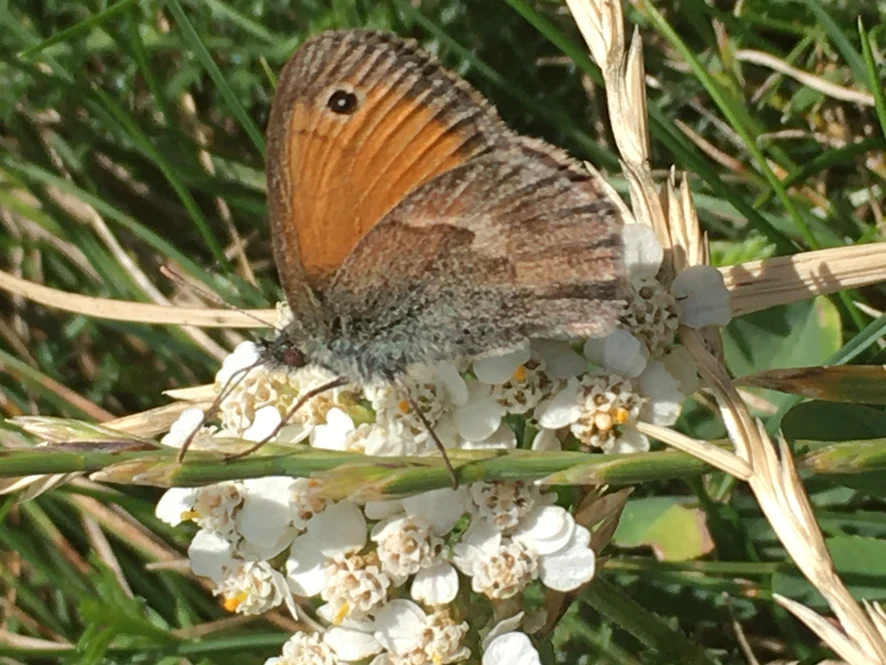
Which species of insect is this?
Coenonympha pamphilus
